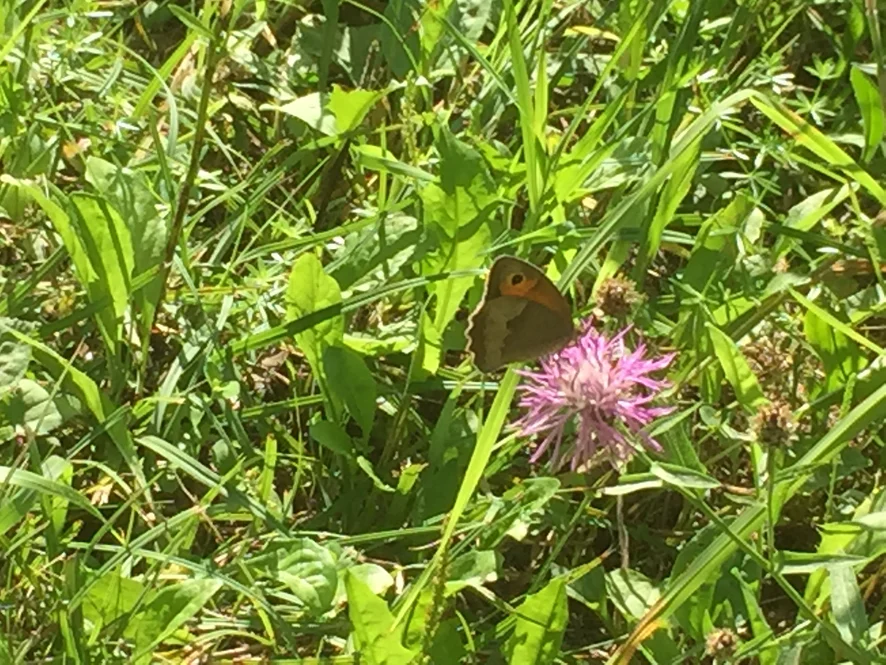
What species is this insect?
Maniola jurtina
